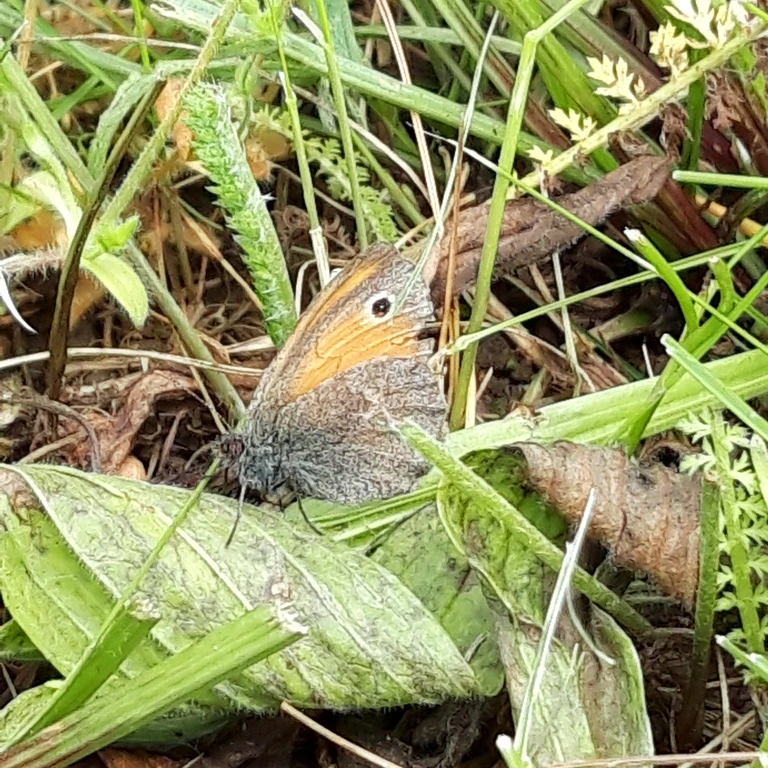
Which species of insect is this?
Coenonympha pamphilus
